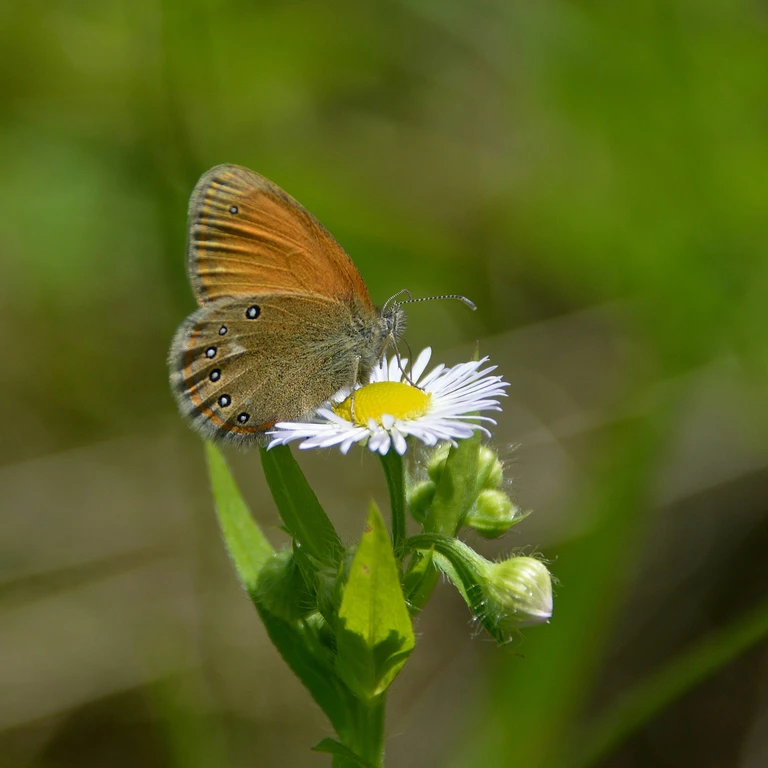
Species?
Coenonympha glycerion (also Coenonympha iphis)
